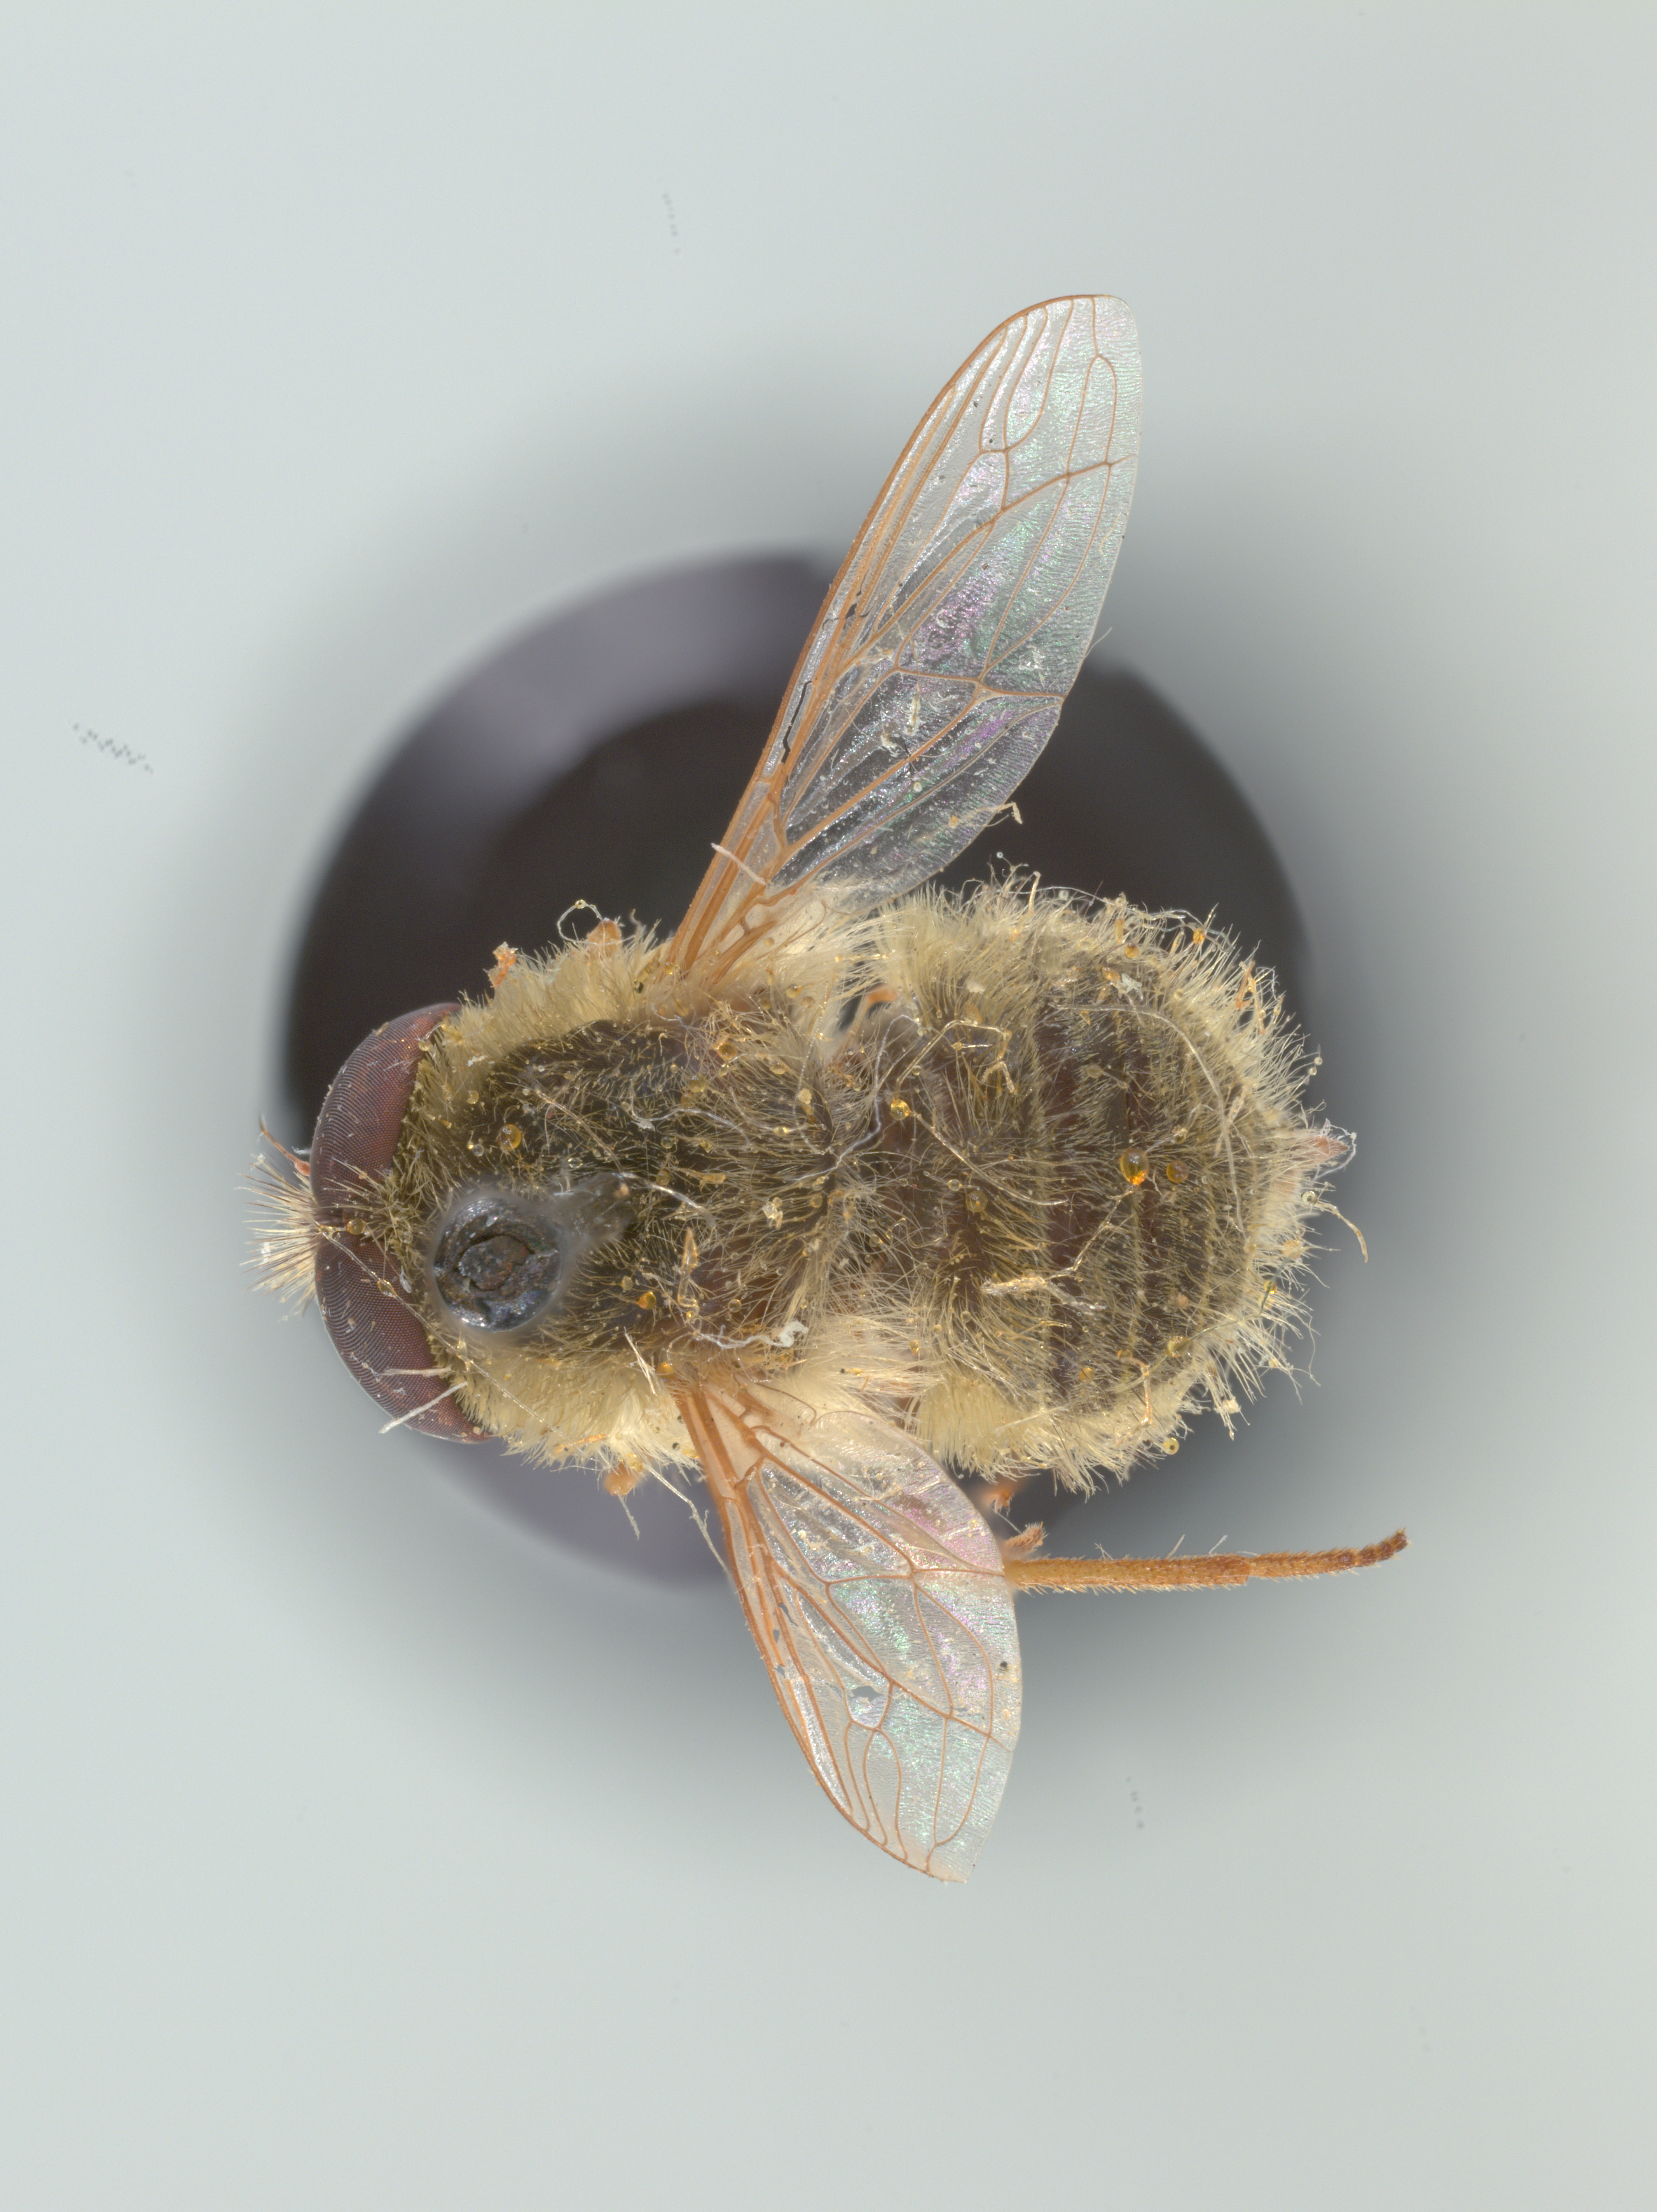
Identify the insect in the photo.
Neorhynchocephalus sackenii
